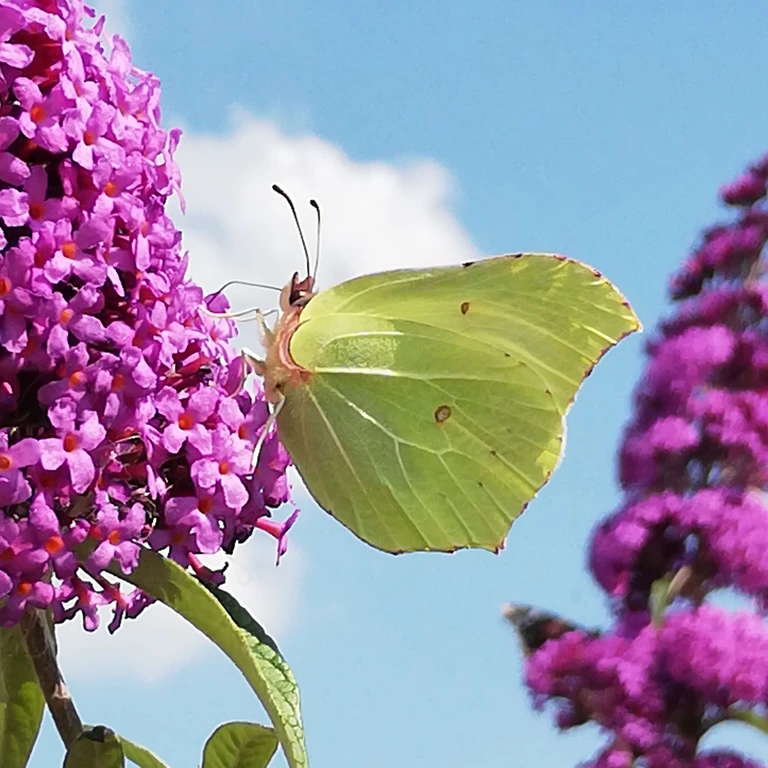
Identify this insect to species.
Gonepteryx rhamni
